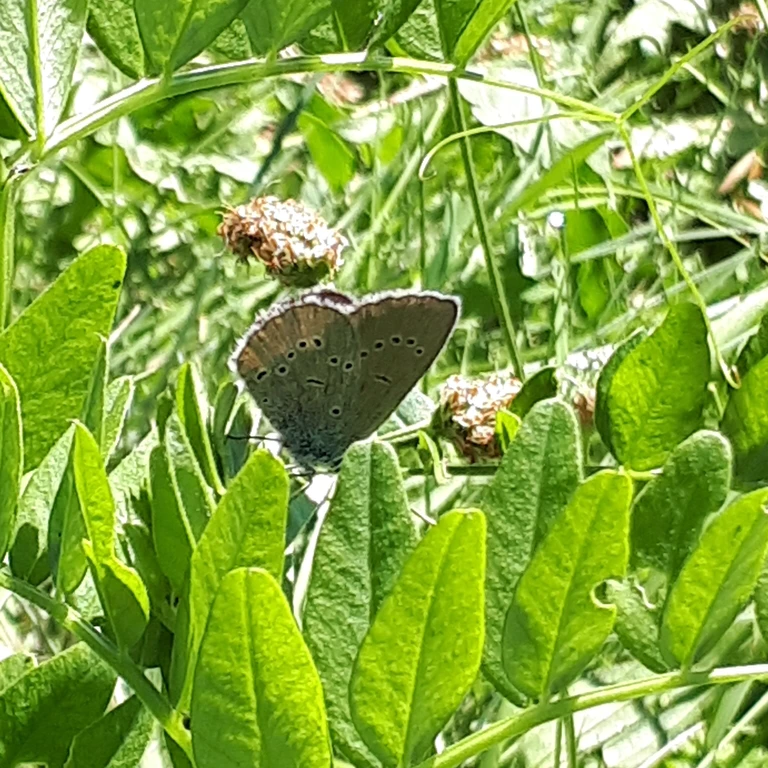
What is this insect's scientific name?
Cyaniris semiargus
